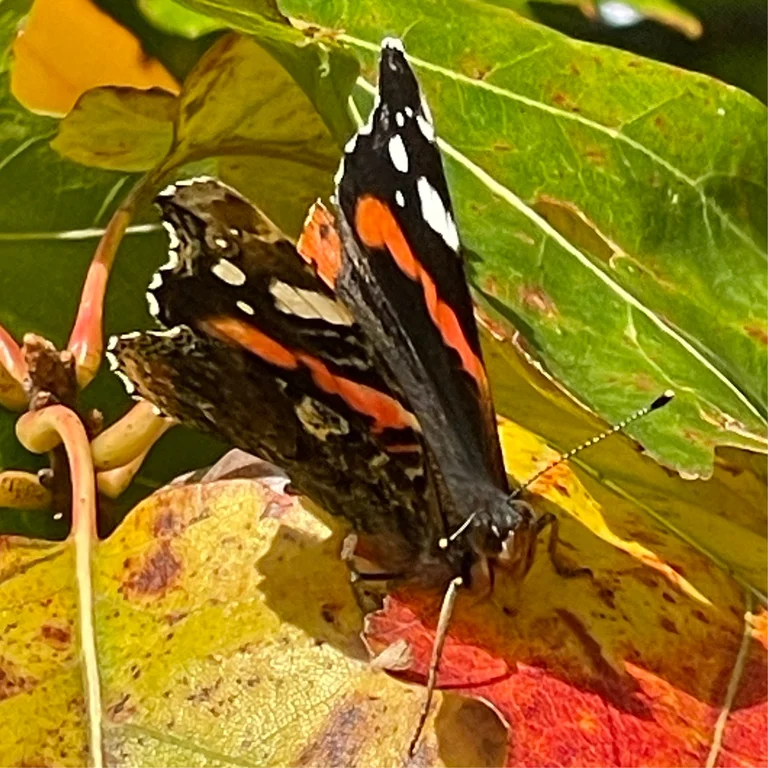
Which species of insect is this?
Vanessa atalanta
